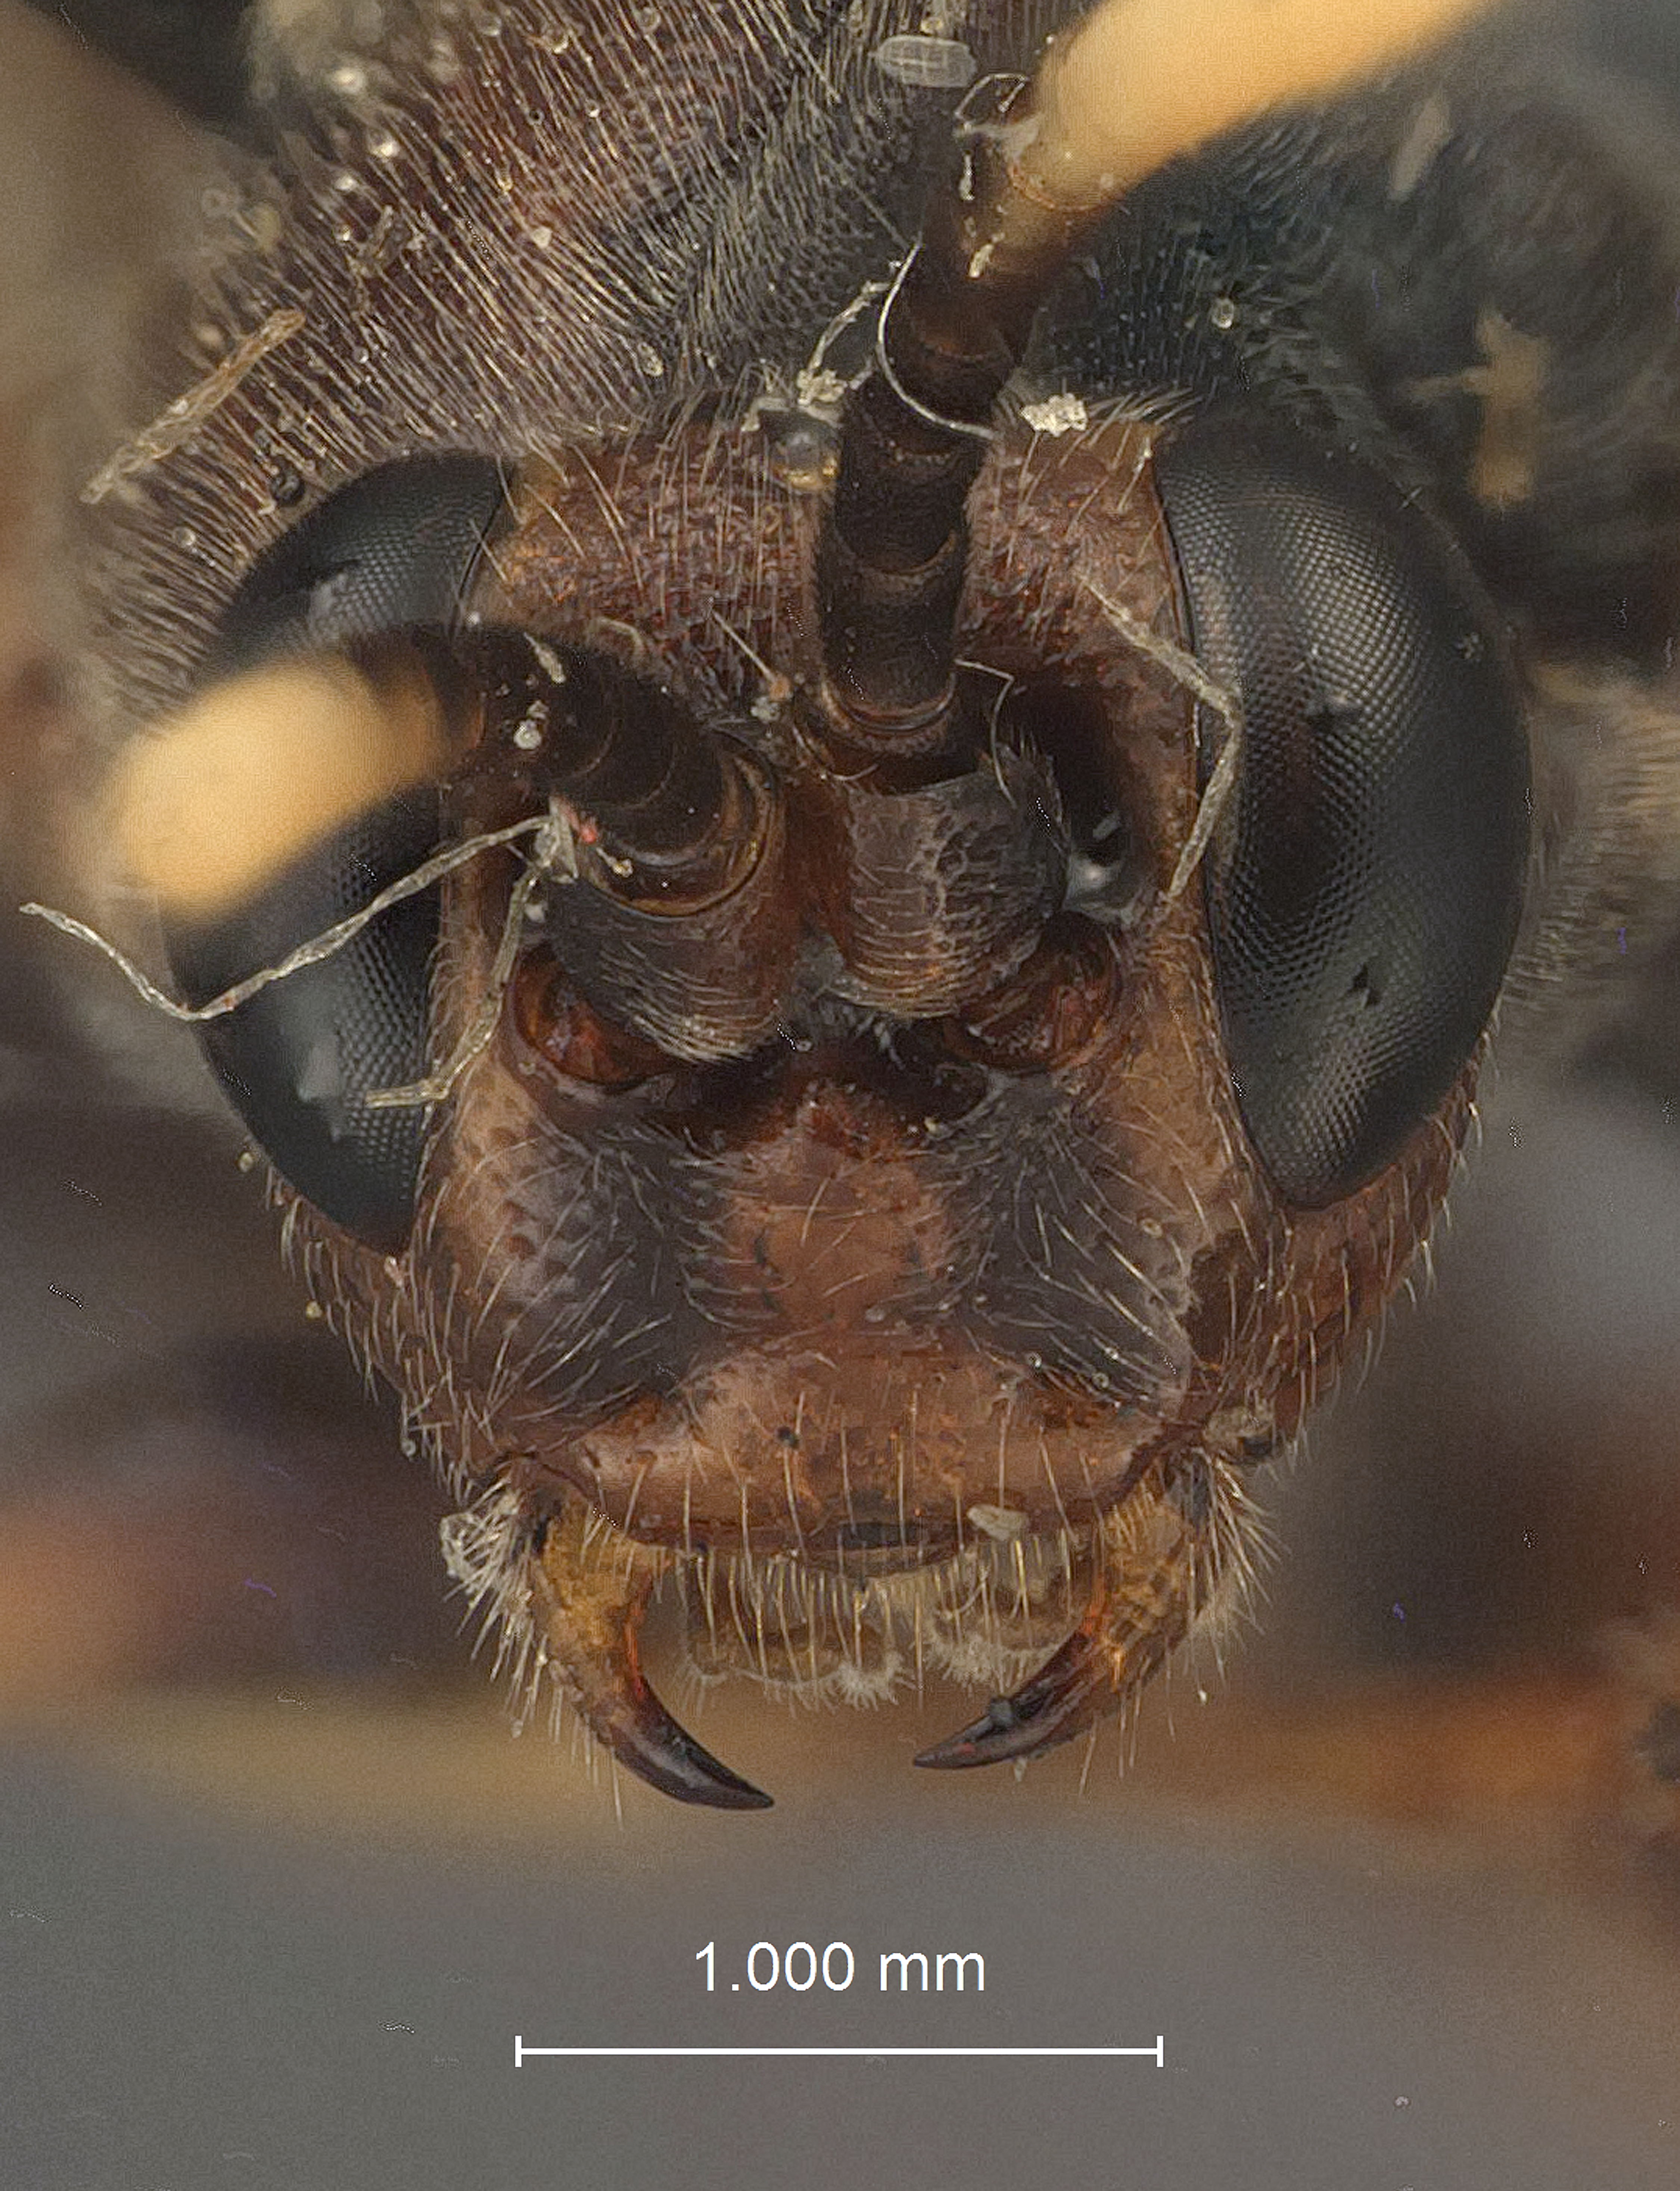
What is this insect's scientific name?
Amblyteles heterocampae
